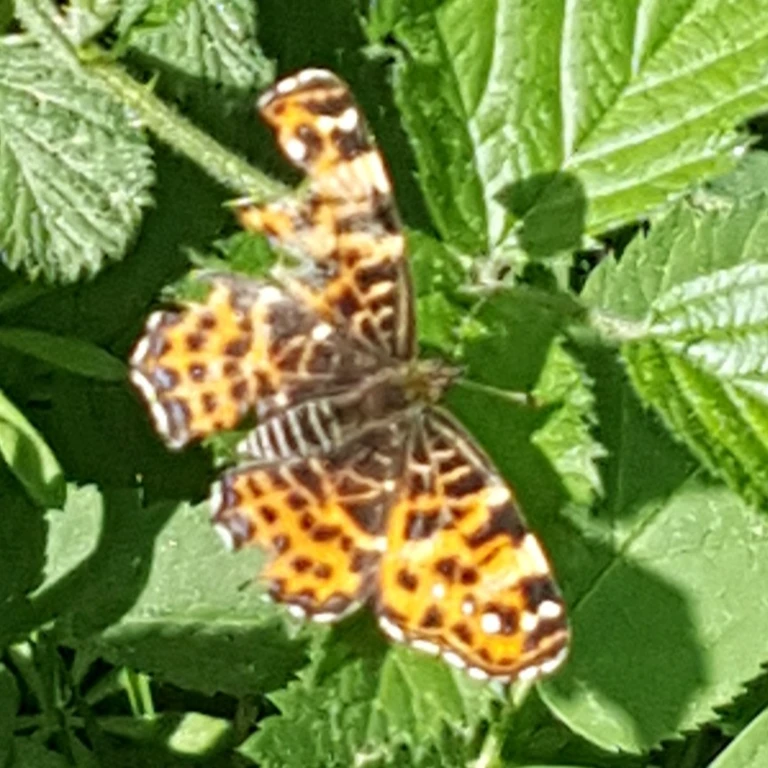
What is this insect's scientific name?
Araschnia levana
